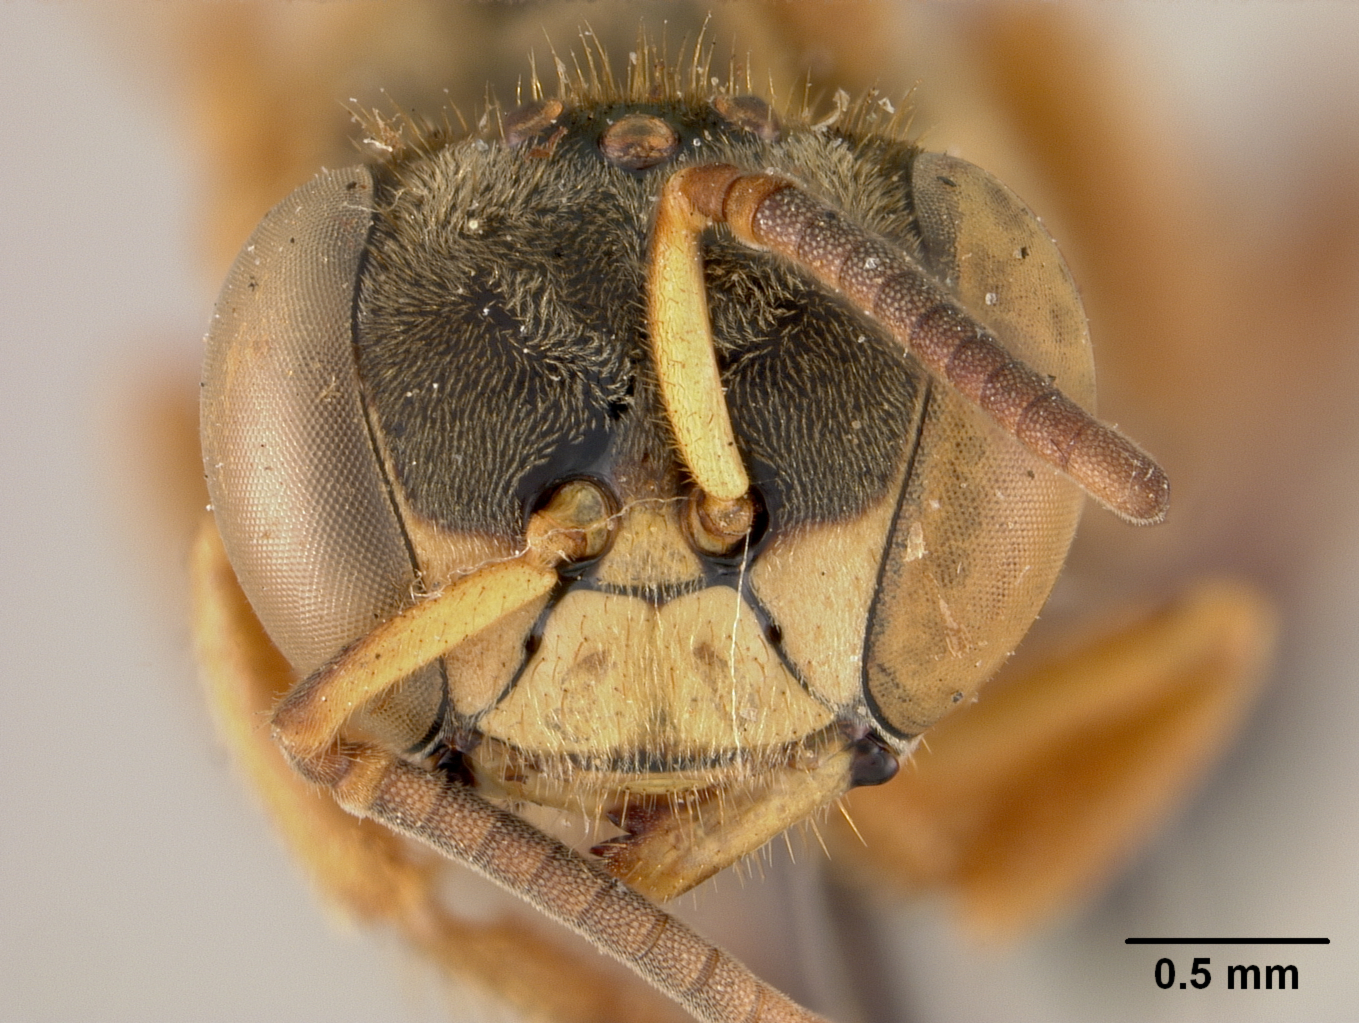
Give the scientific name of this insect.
Trigona dorsalis
